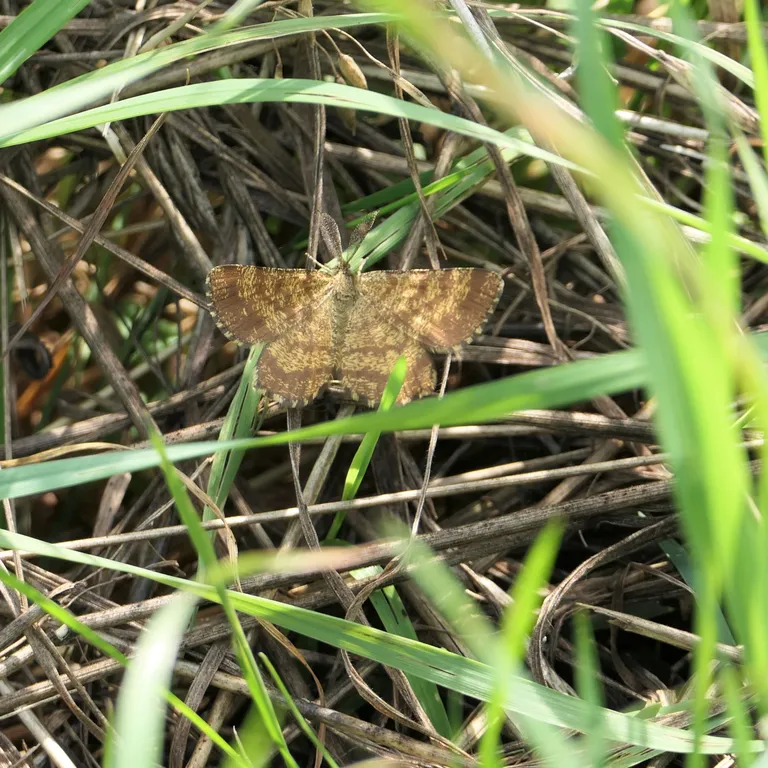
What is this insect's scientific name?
Ematurga atomaria
